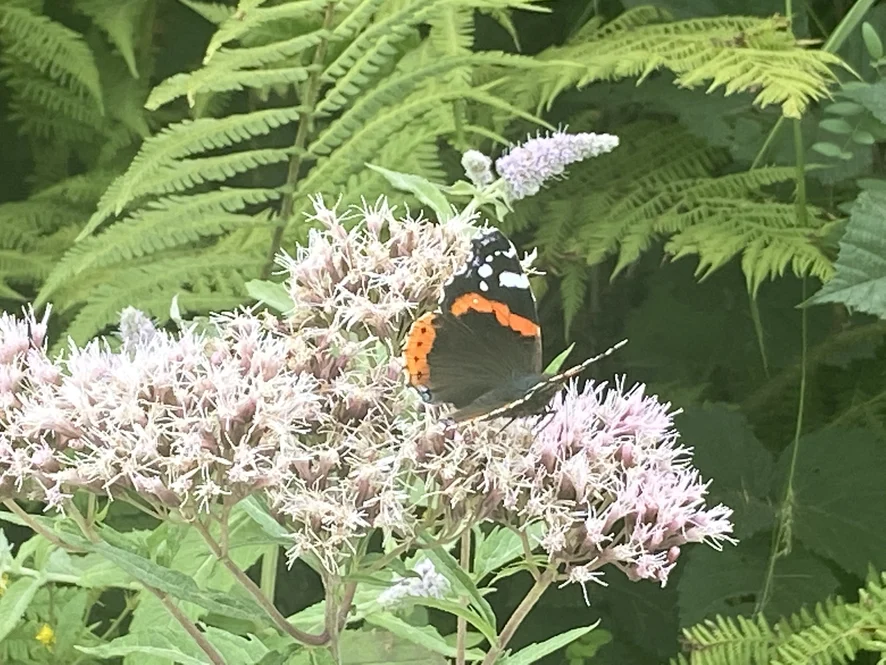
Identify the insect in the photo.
Vanessa atalanta
